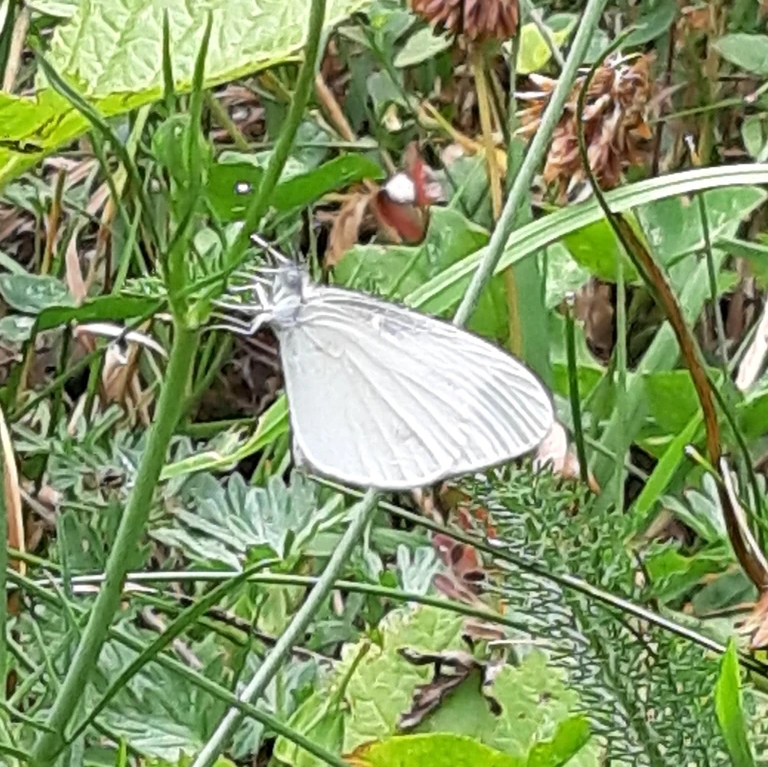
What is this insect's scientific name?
Leptidea sinapis/juvernica
